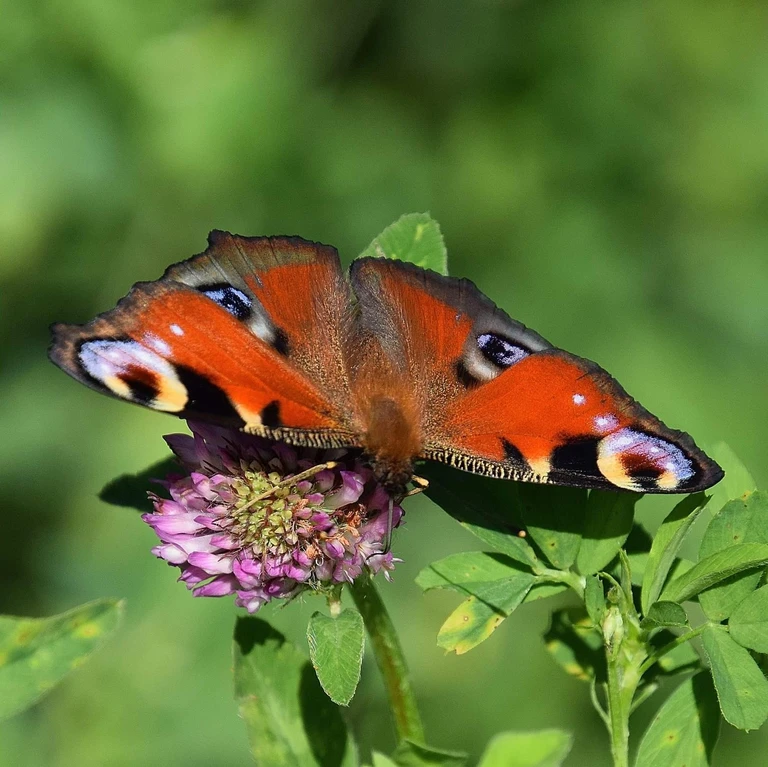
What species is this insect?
Aglais io
